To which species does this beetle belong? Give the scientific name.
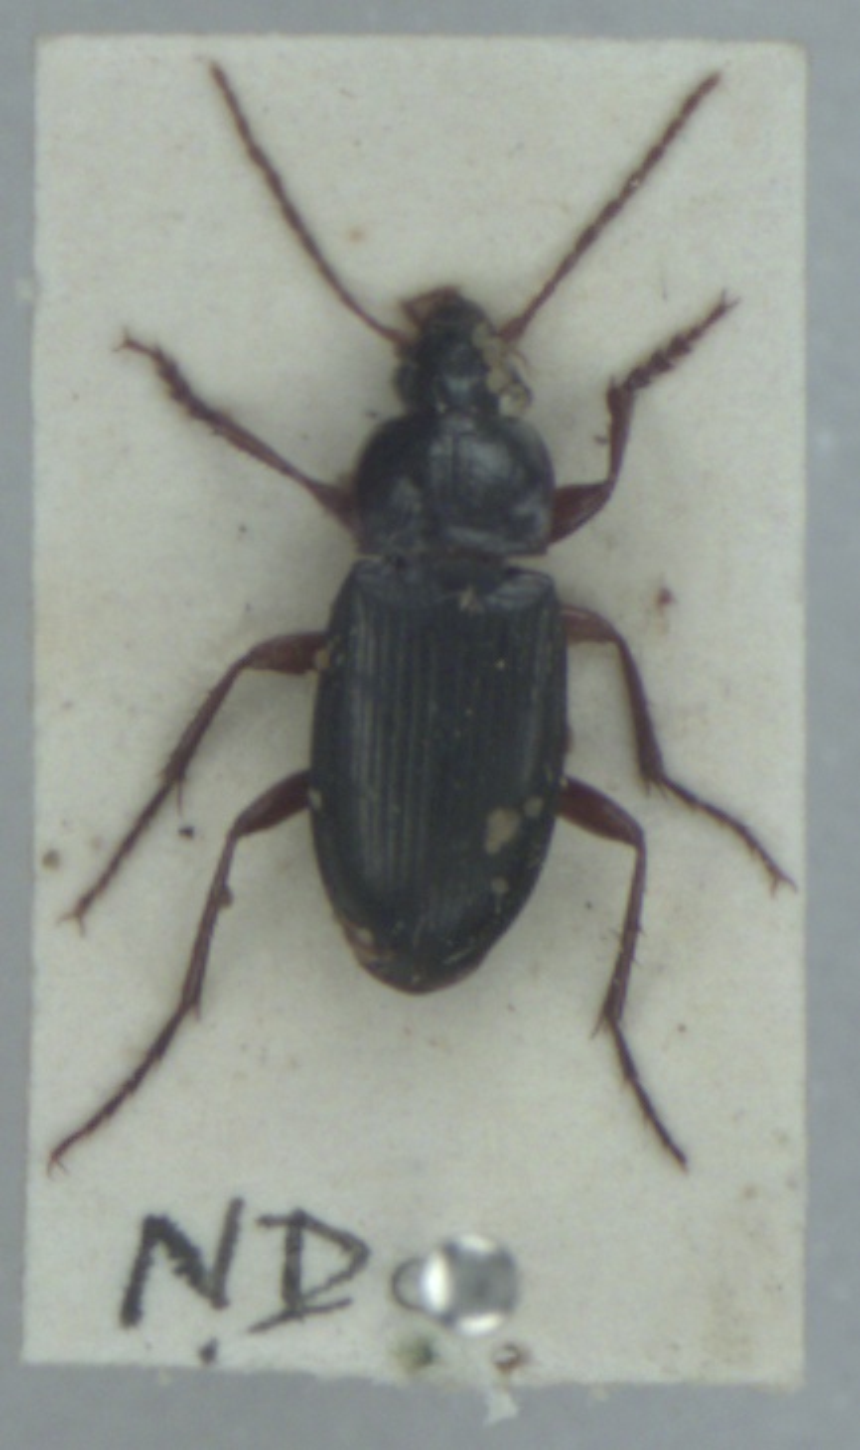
Calathus erratus
